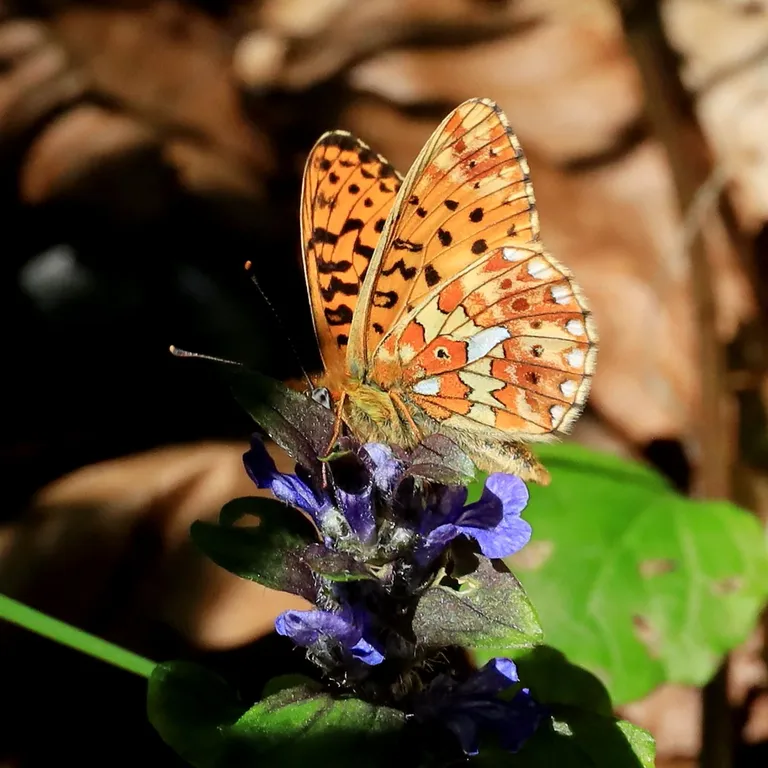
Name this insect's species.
Boloria euphrosyne (also Clossiana euphrosyne)
